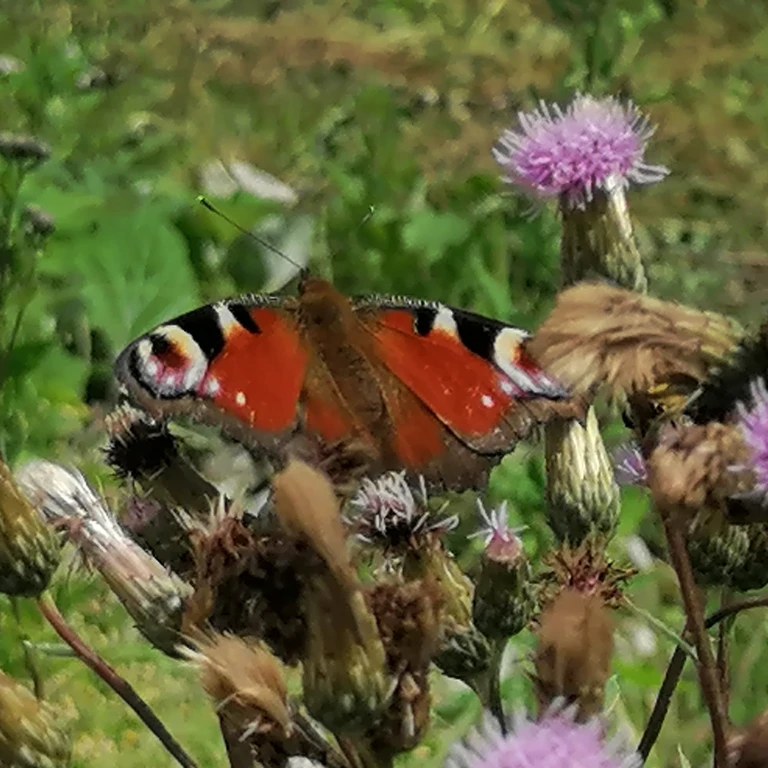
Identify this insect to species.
Aglais io
